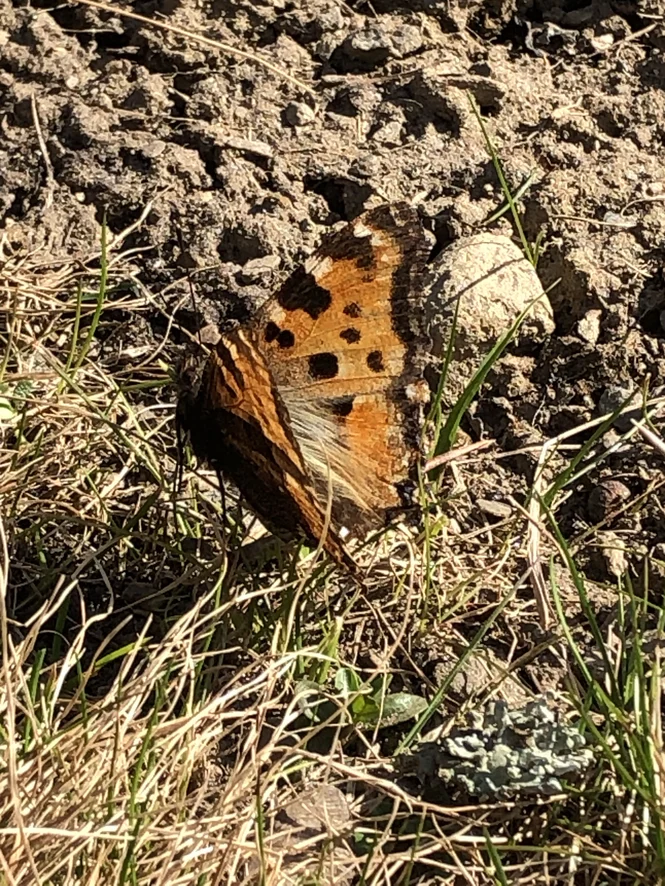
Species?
Nymphalis polychloros
